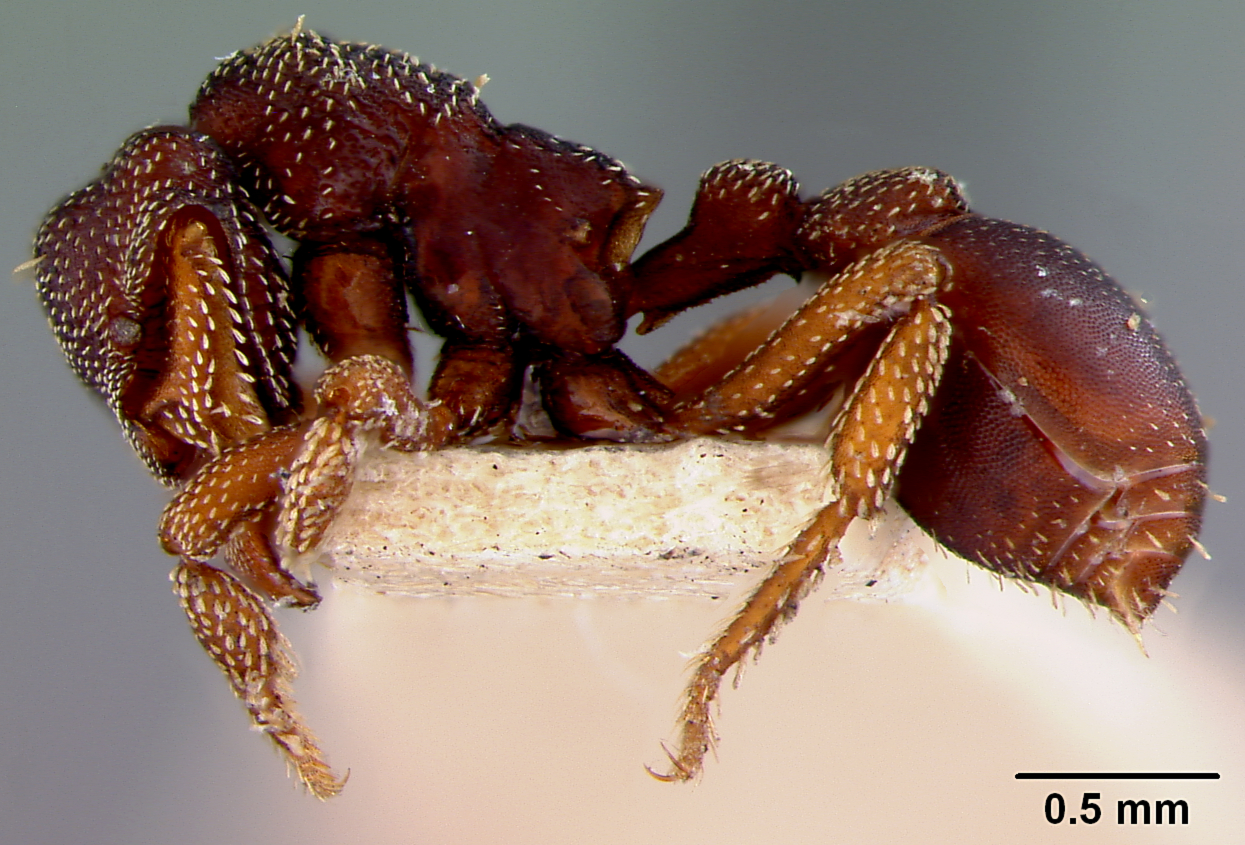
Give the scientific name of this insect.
Rhopalothrix procera
